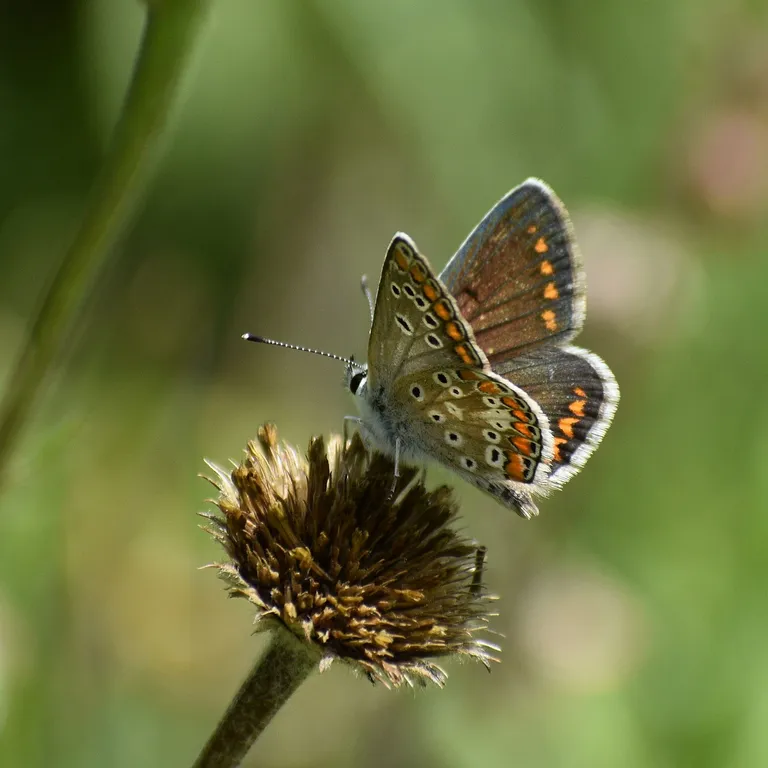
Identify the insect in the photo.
Aricia agestis/artaxerxes
